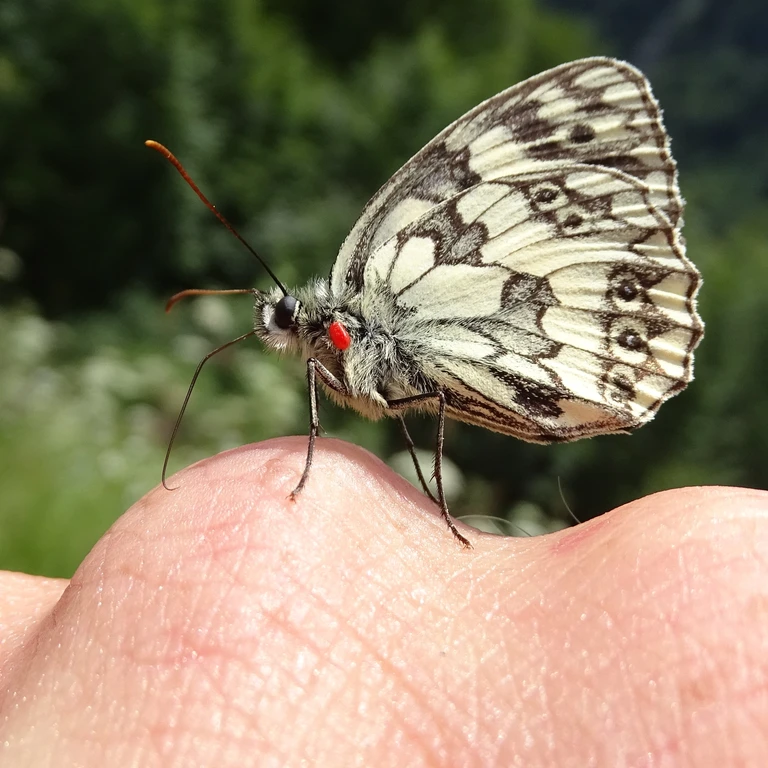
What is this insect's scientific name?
Melanargia galathea
